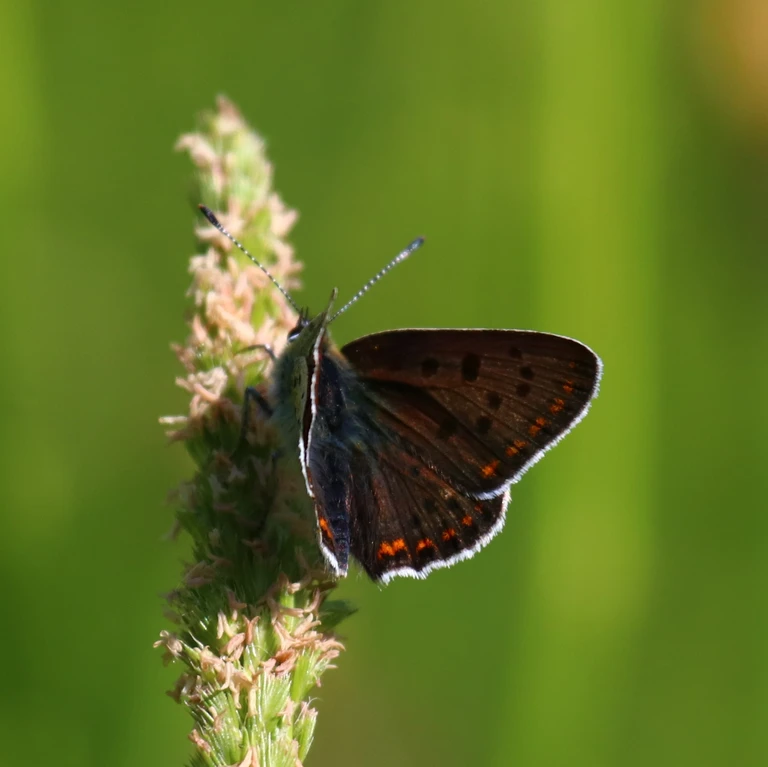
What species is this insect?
Lycaena tityrus (also Loweia tityrus)
